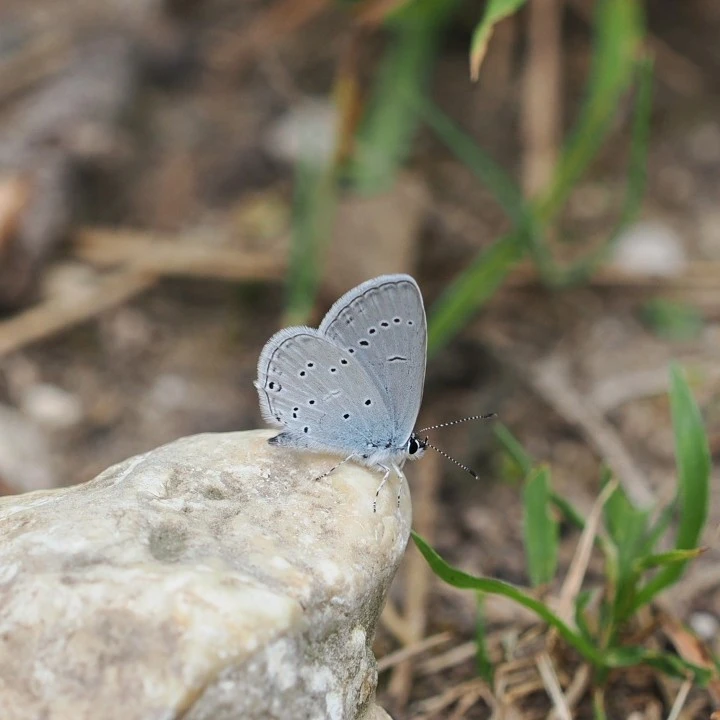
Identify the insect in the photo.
Cupido decolorata (also Elkalyce decolorata)
